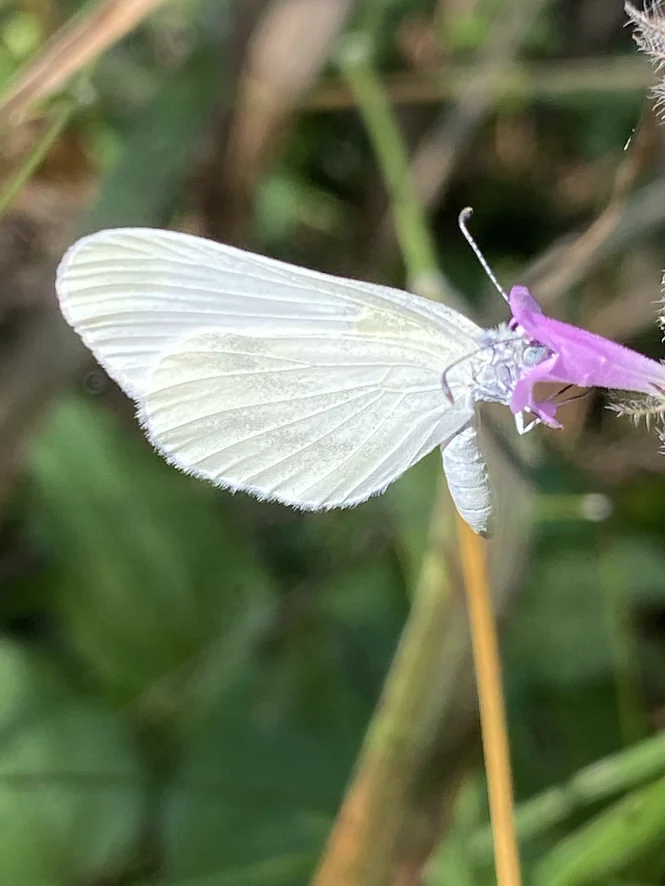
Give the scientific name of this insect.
Leptidea sinapis/juvernica
